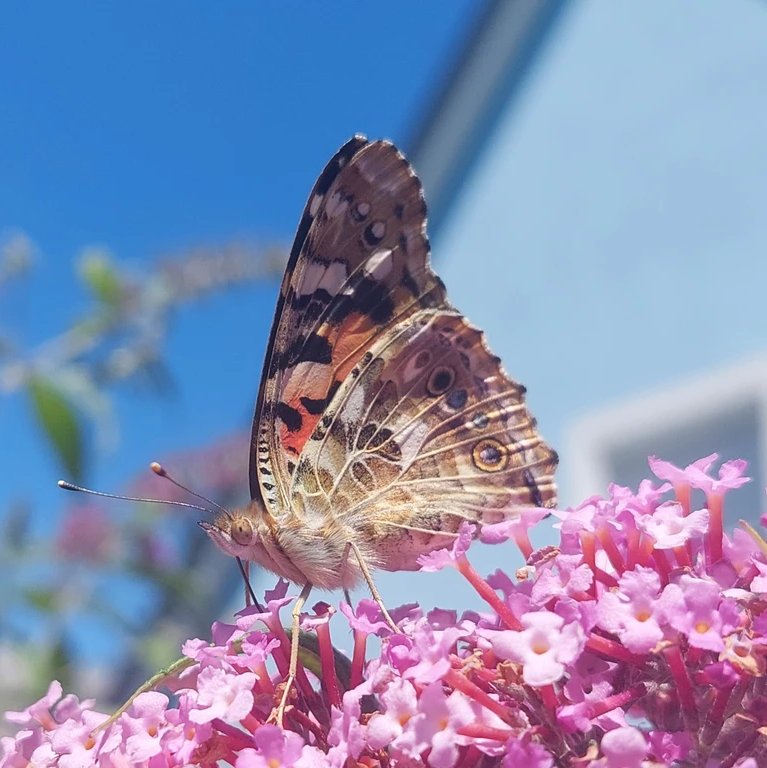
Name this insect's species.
Vanessa cardui
